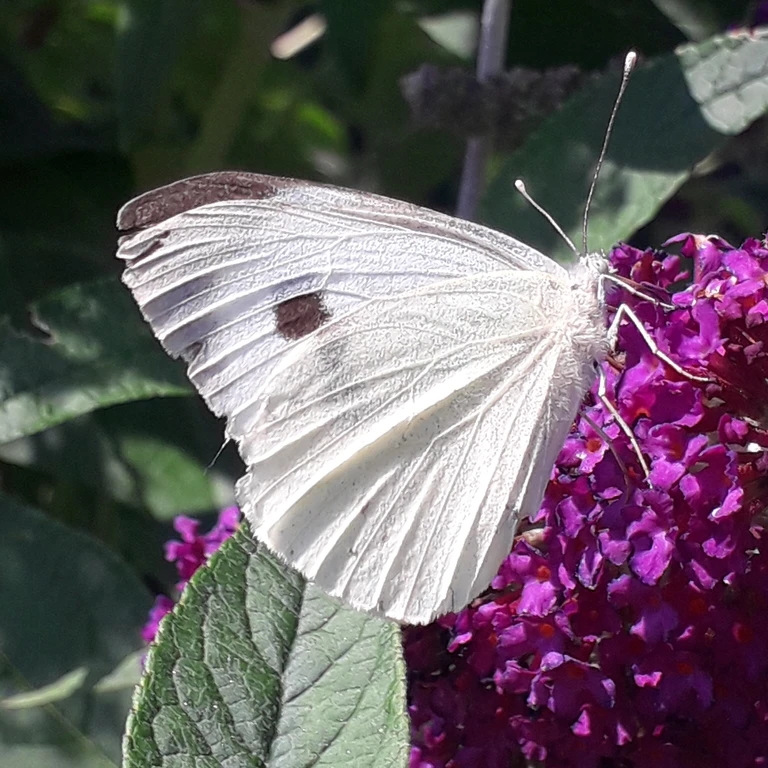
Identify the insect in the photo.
Pieris brassicae
